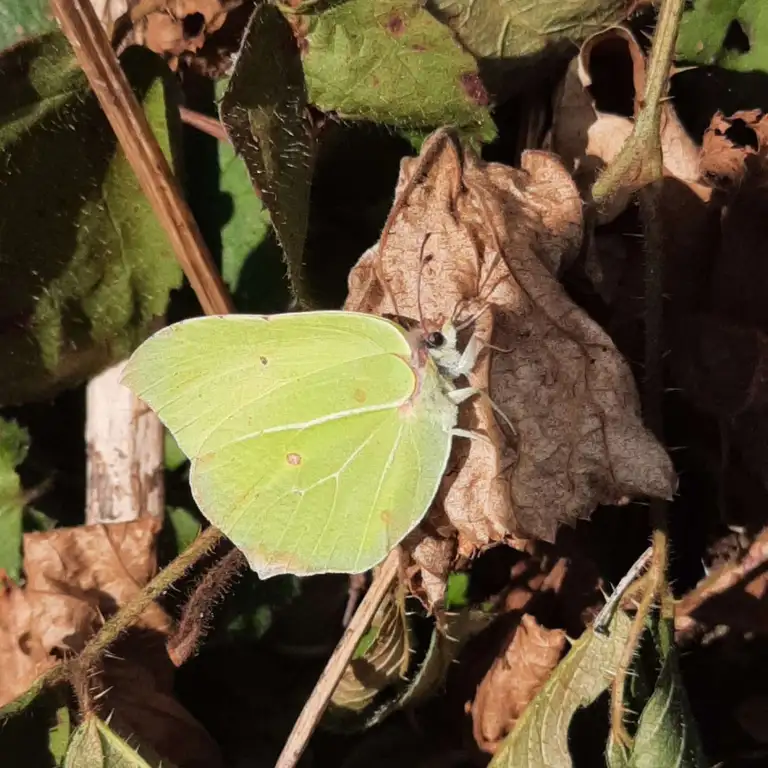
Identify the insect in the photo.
Gonepteryx rhamni
